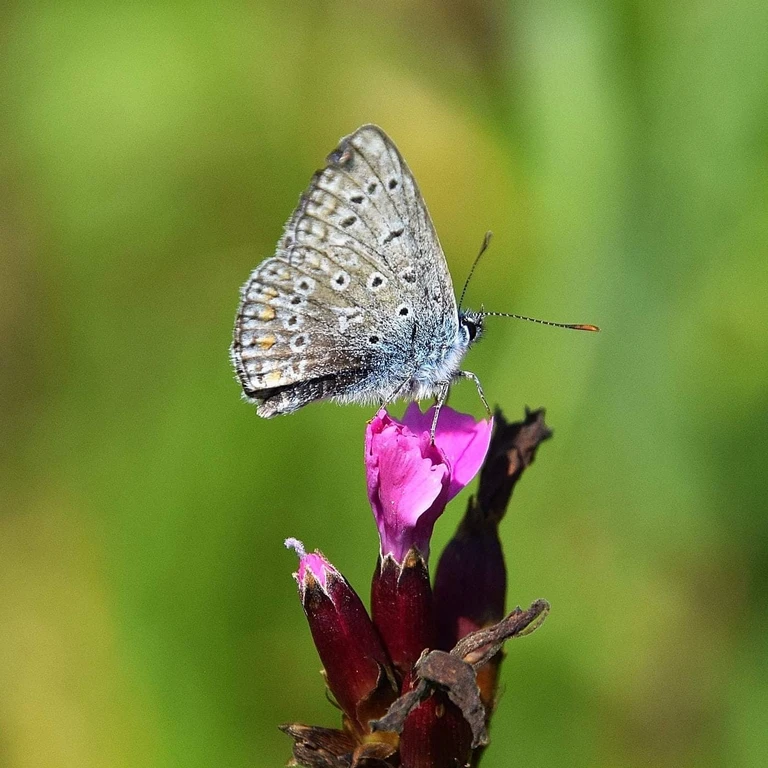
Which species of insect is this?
Polyommatus icarus
